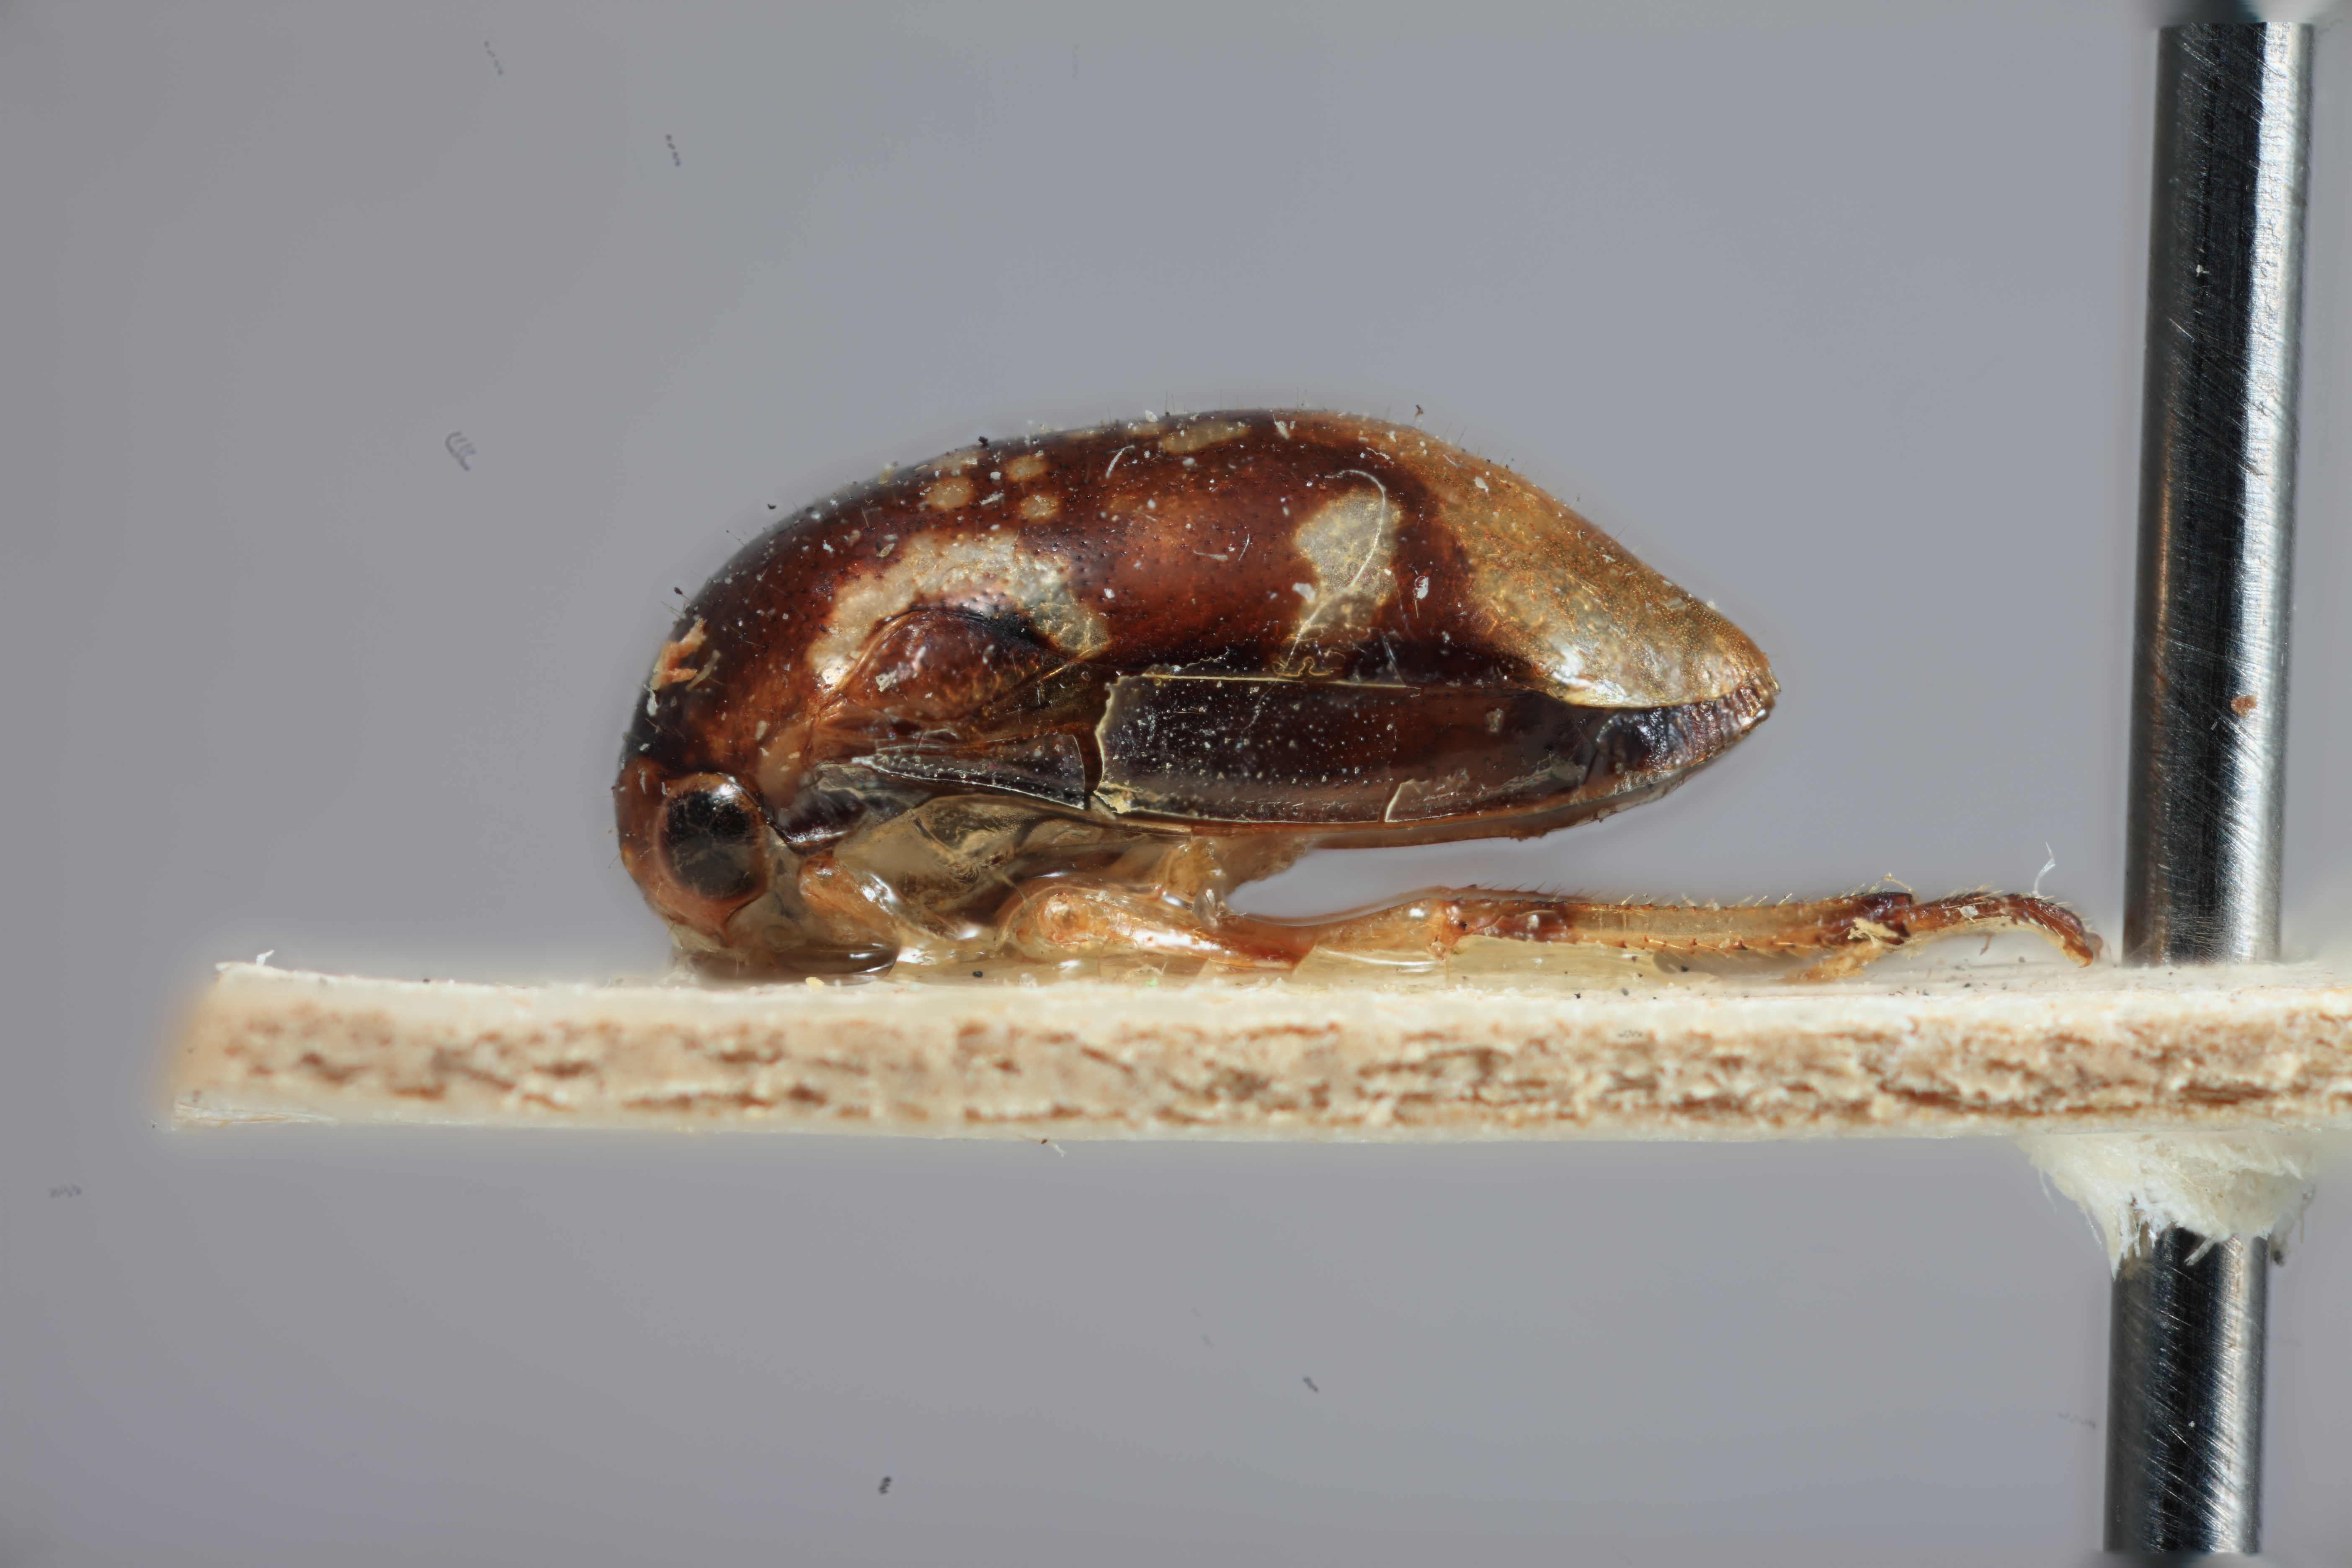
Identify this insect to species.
Tragopa maculidorsa
